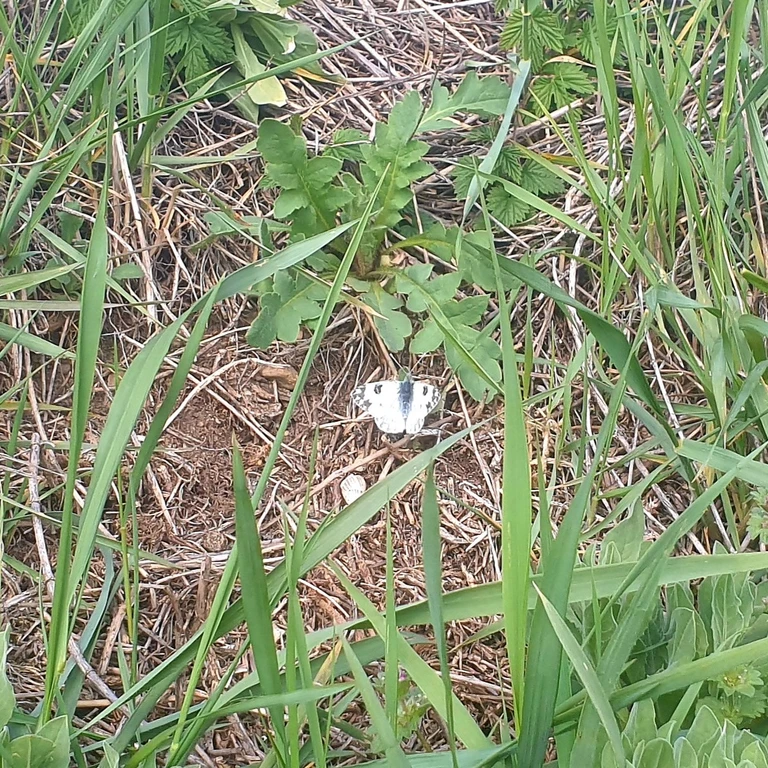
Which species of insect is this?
Pontia edusa
